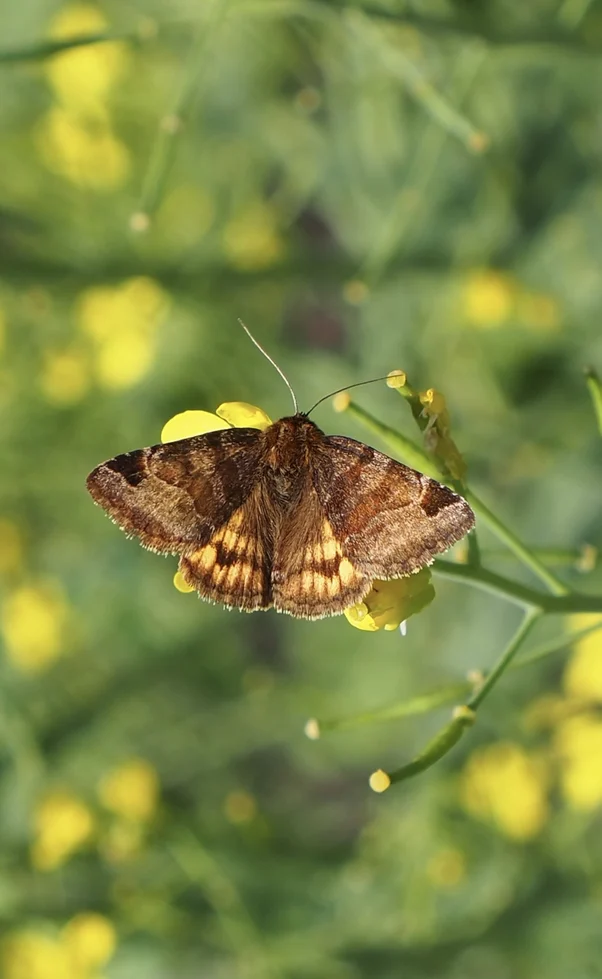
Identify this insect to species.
Euclidia glyphica
